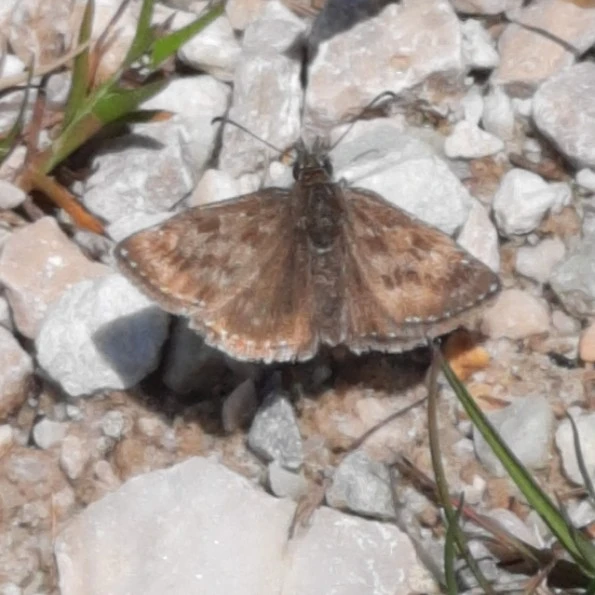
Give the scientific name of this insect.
Erynnis tages
